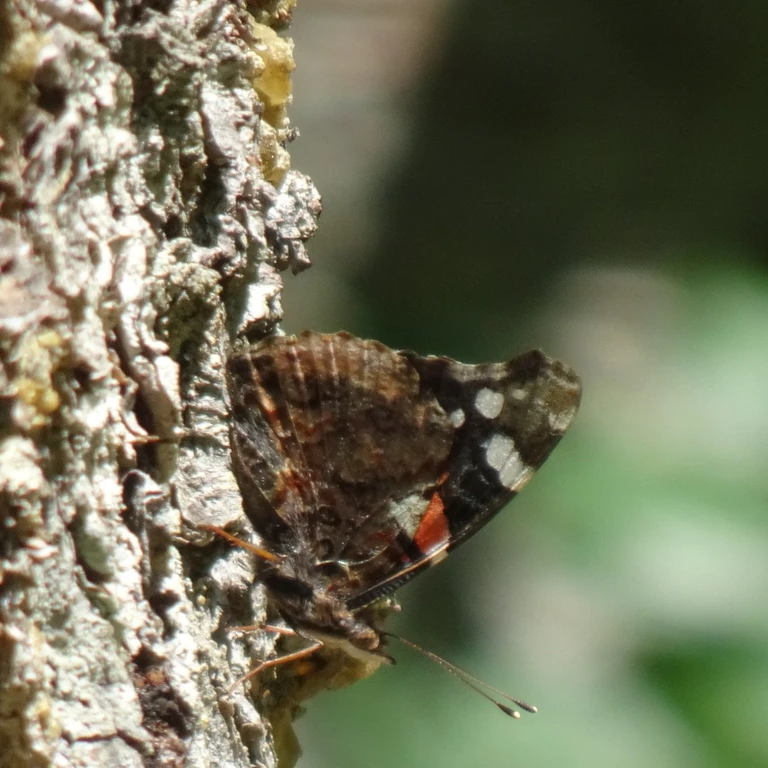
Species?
Vanessa atalanta
